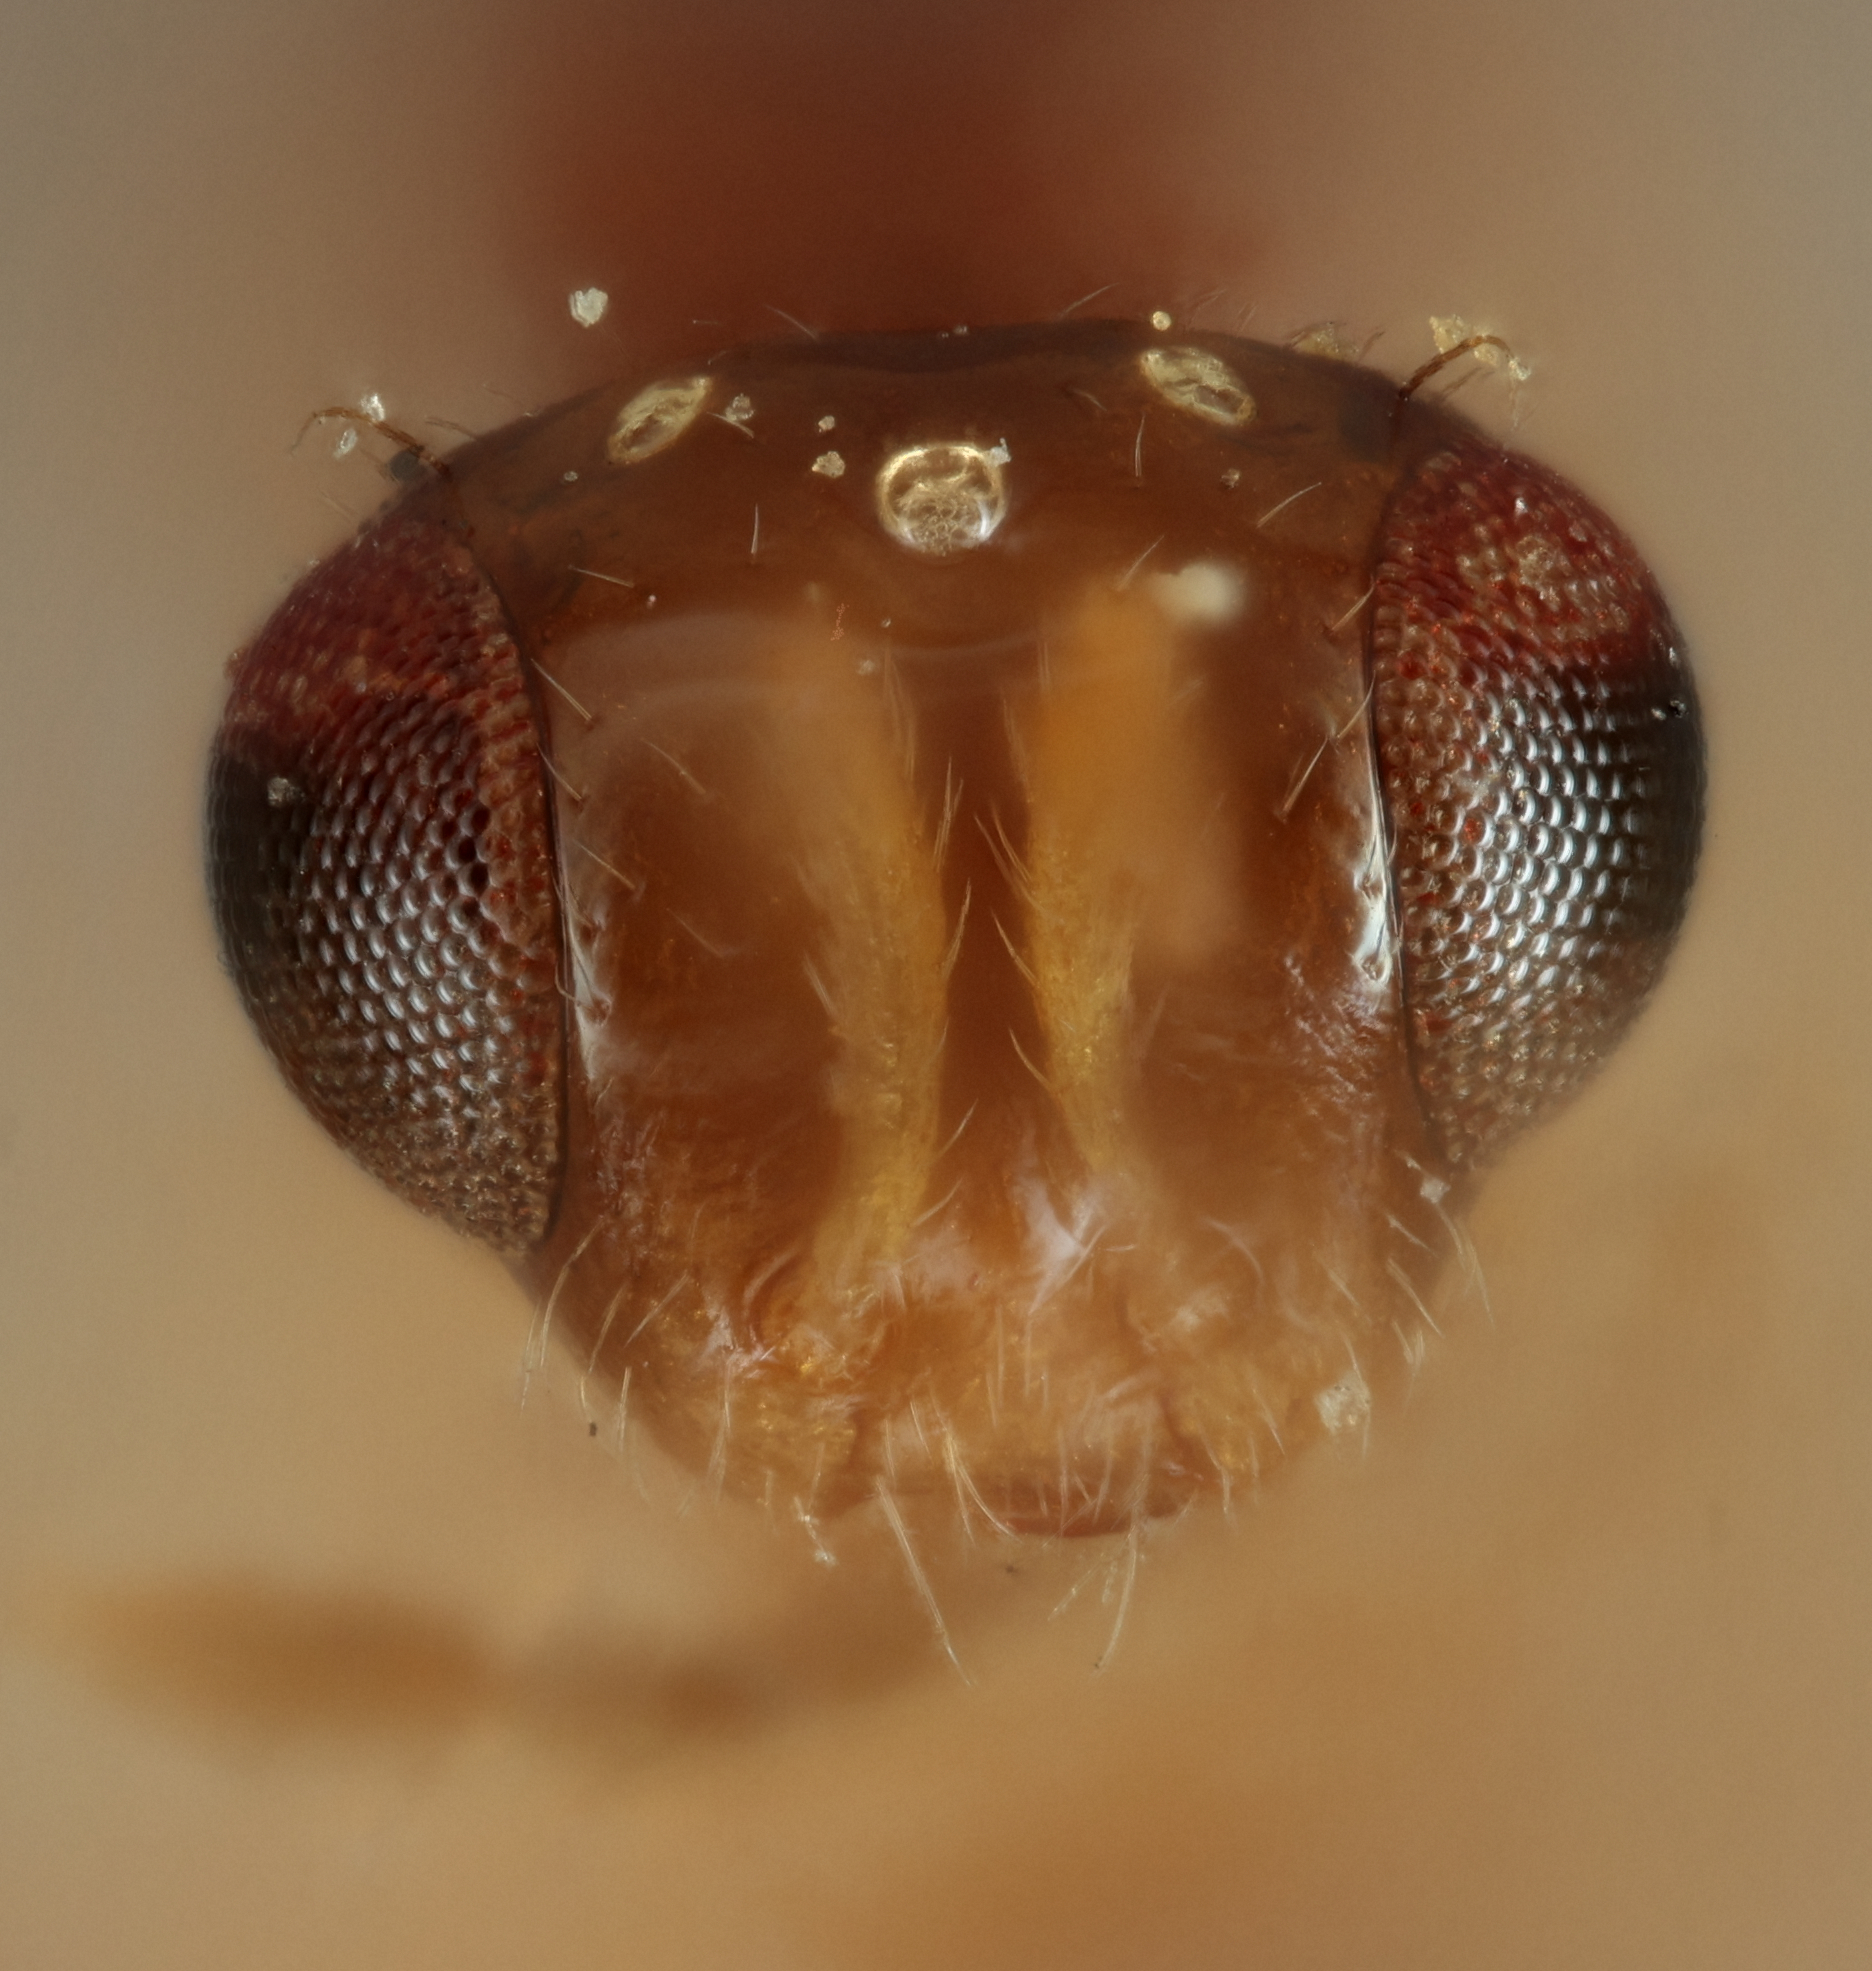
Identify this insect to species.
Philotrypesis ashmeadi
